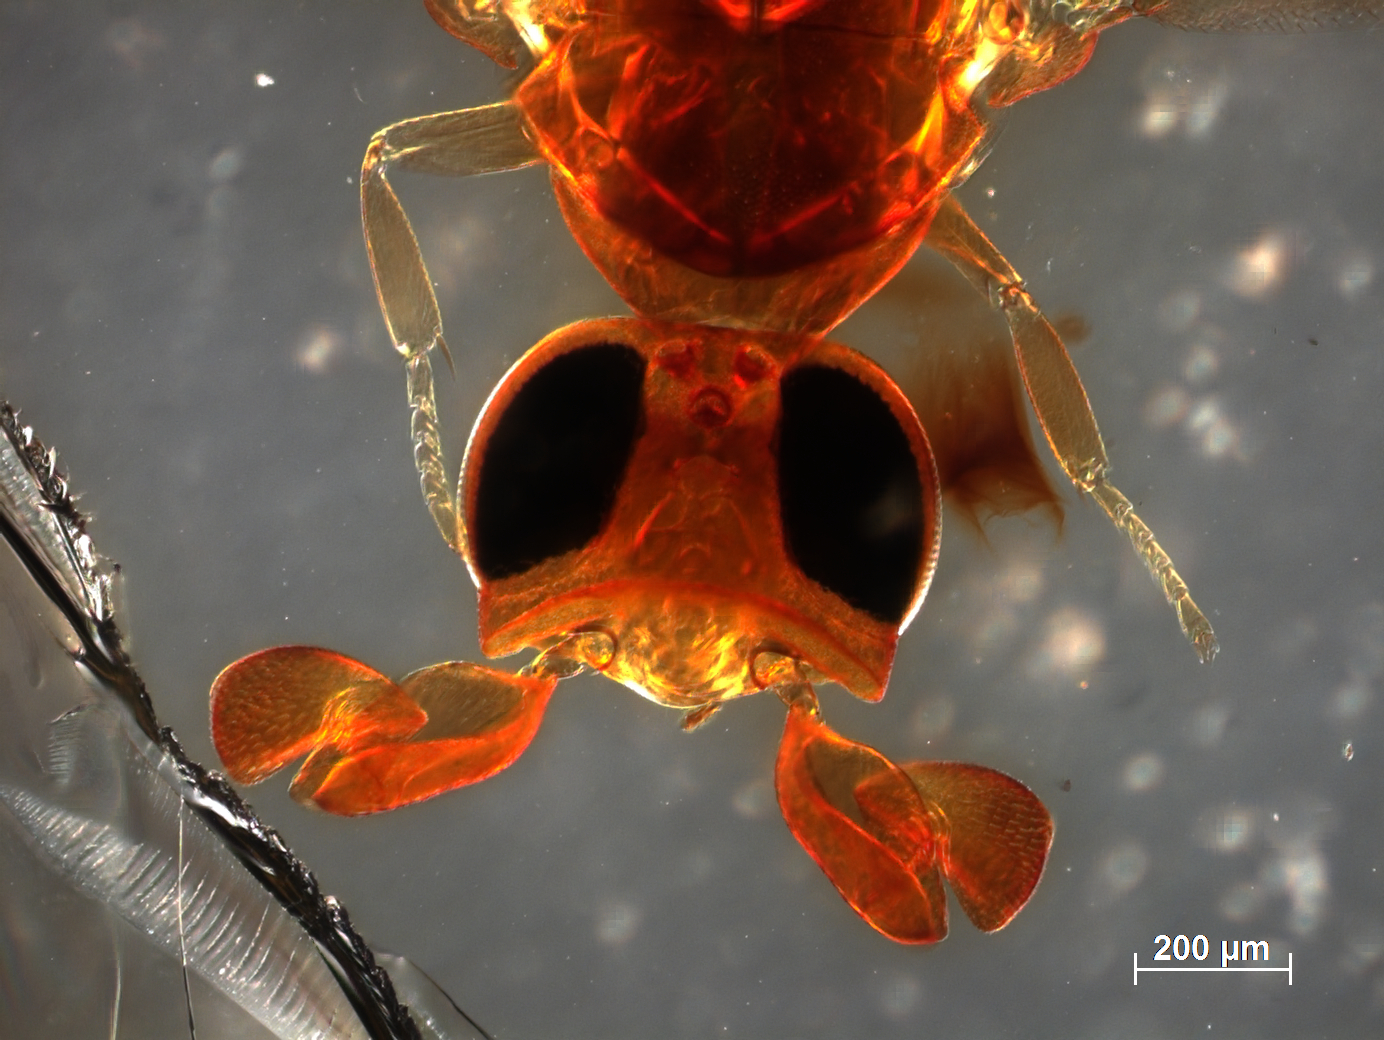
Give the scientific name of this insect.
Tropidophryne africana
